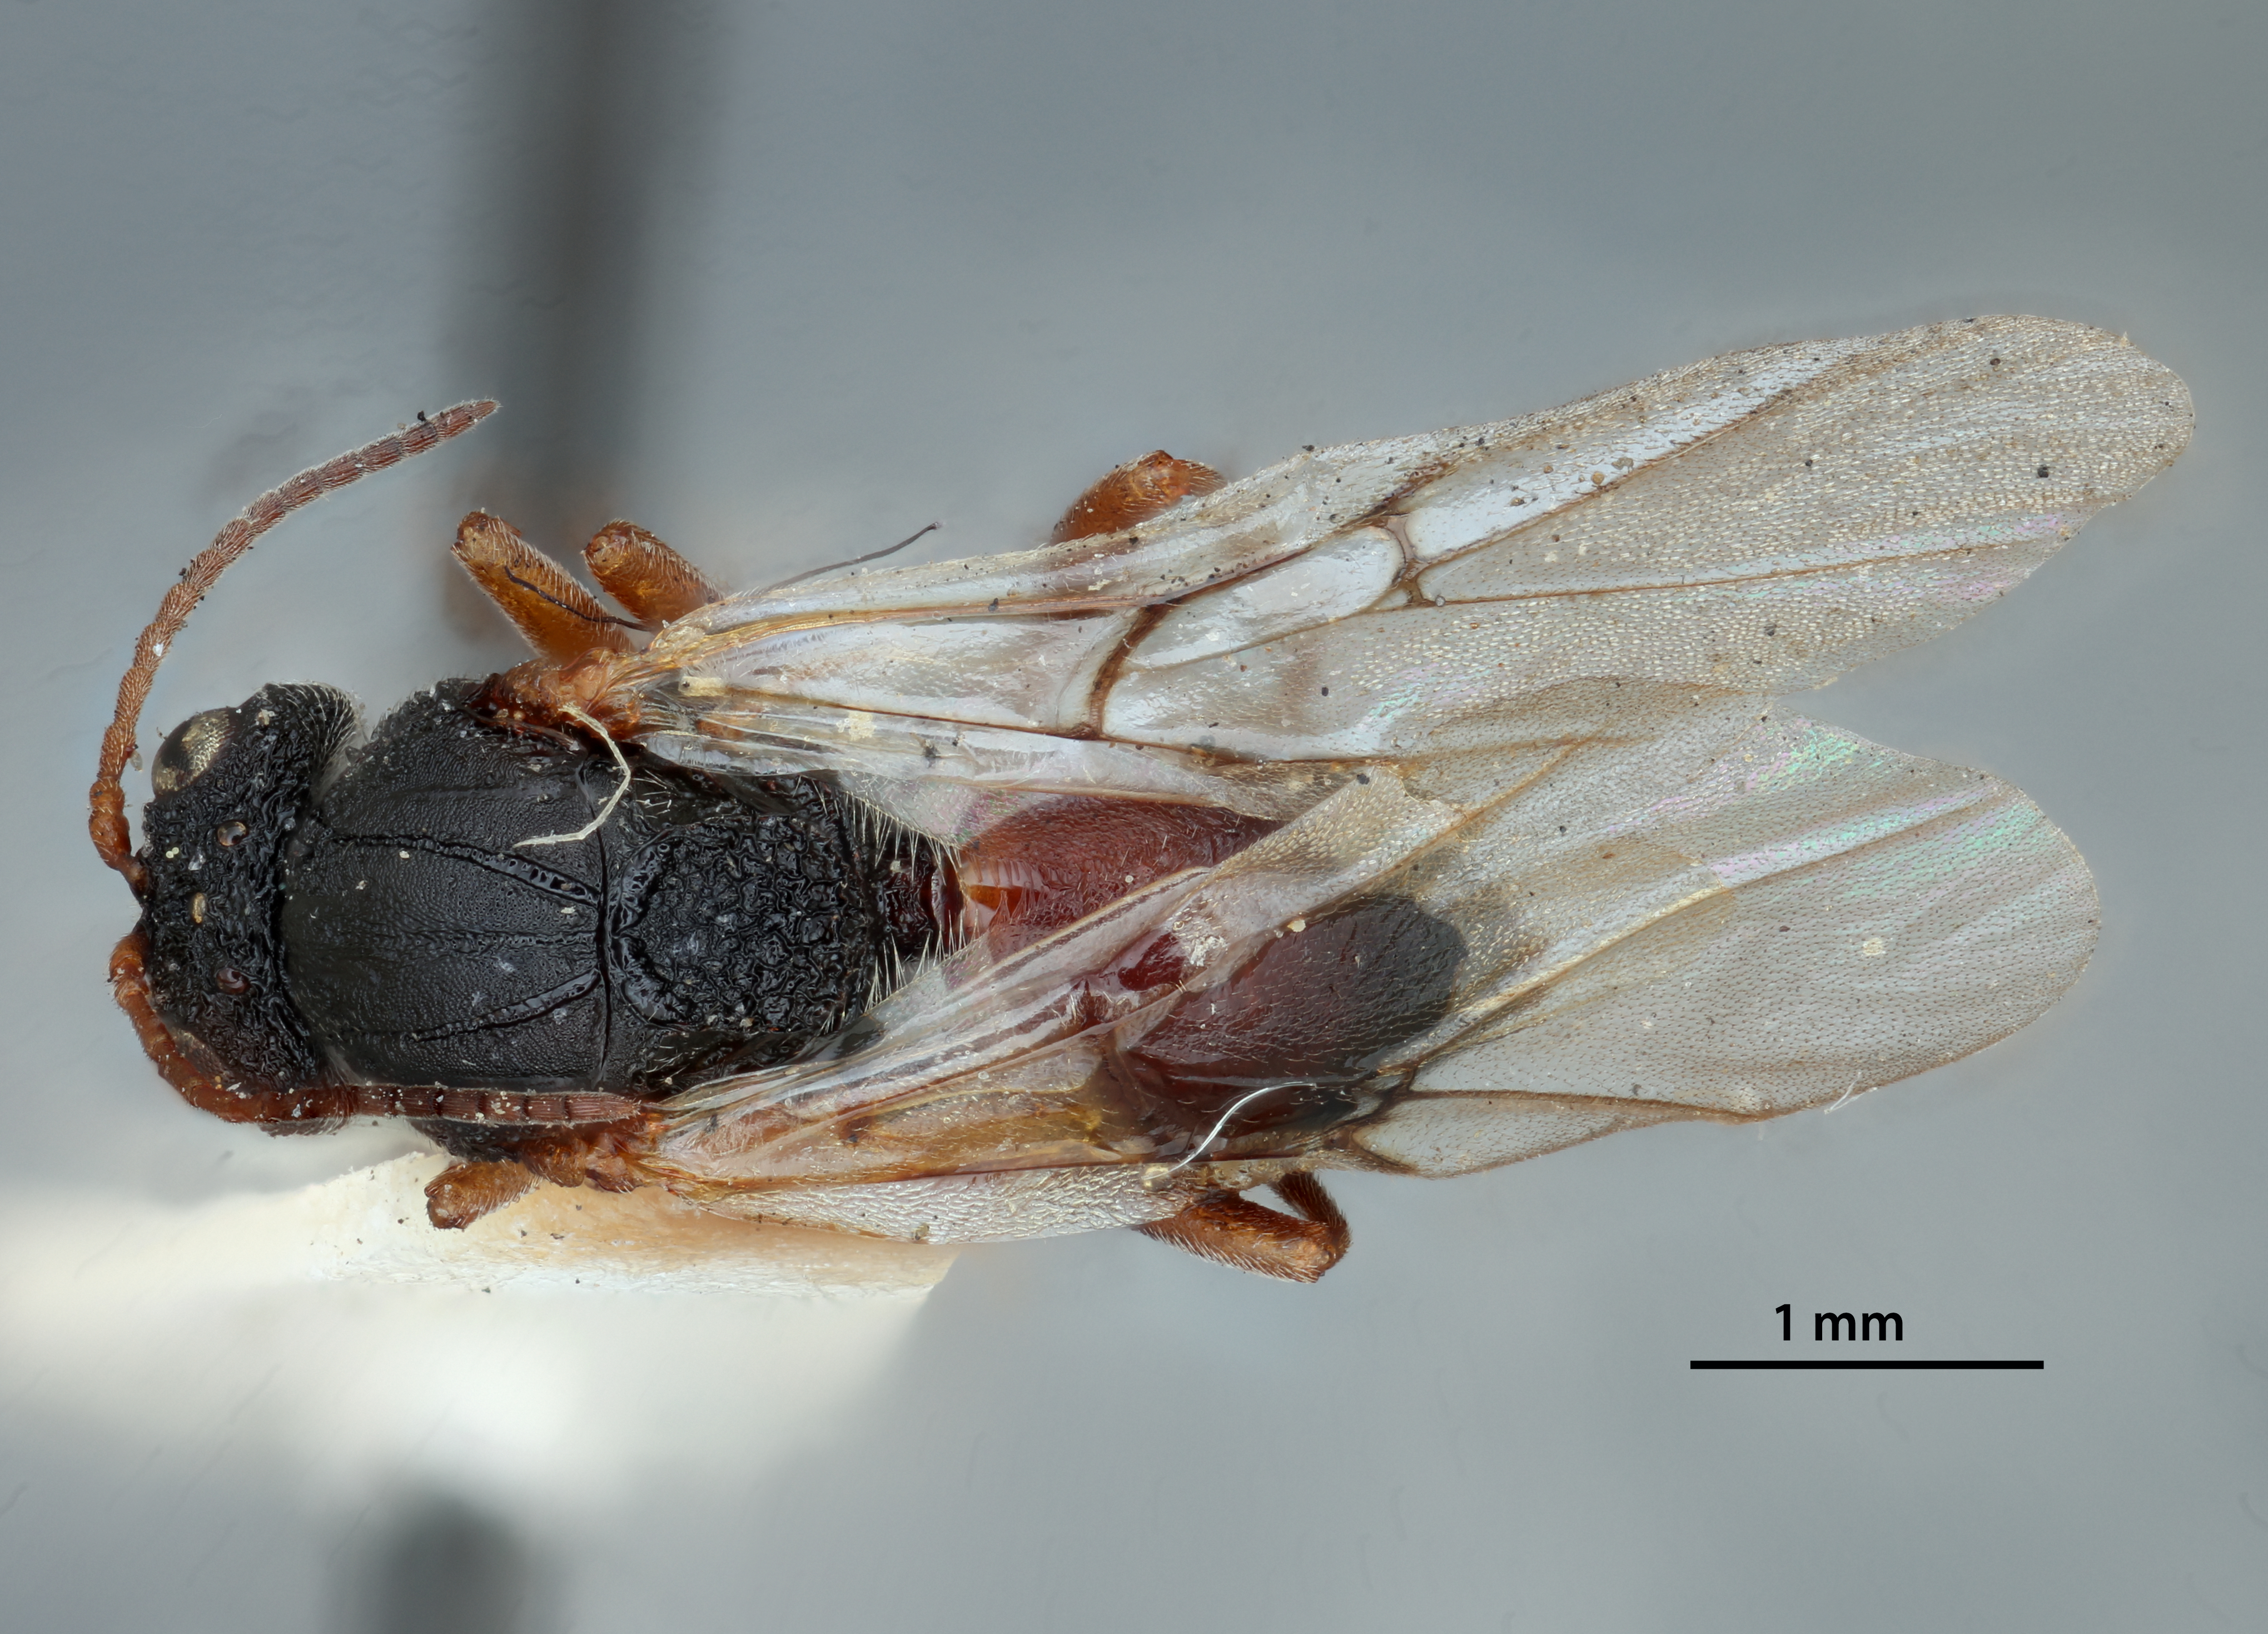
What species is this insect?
Callirhytis marginata
